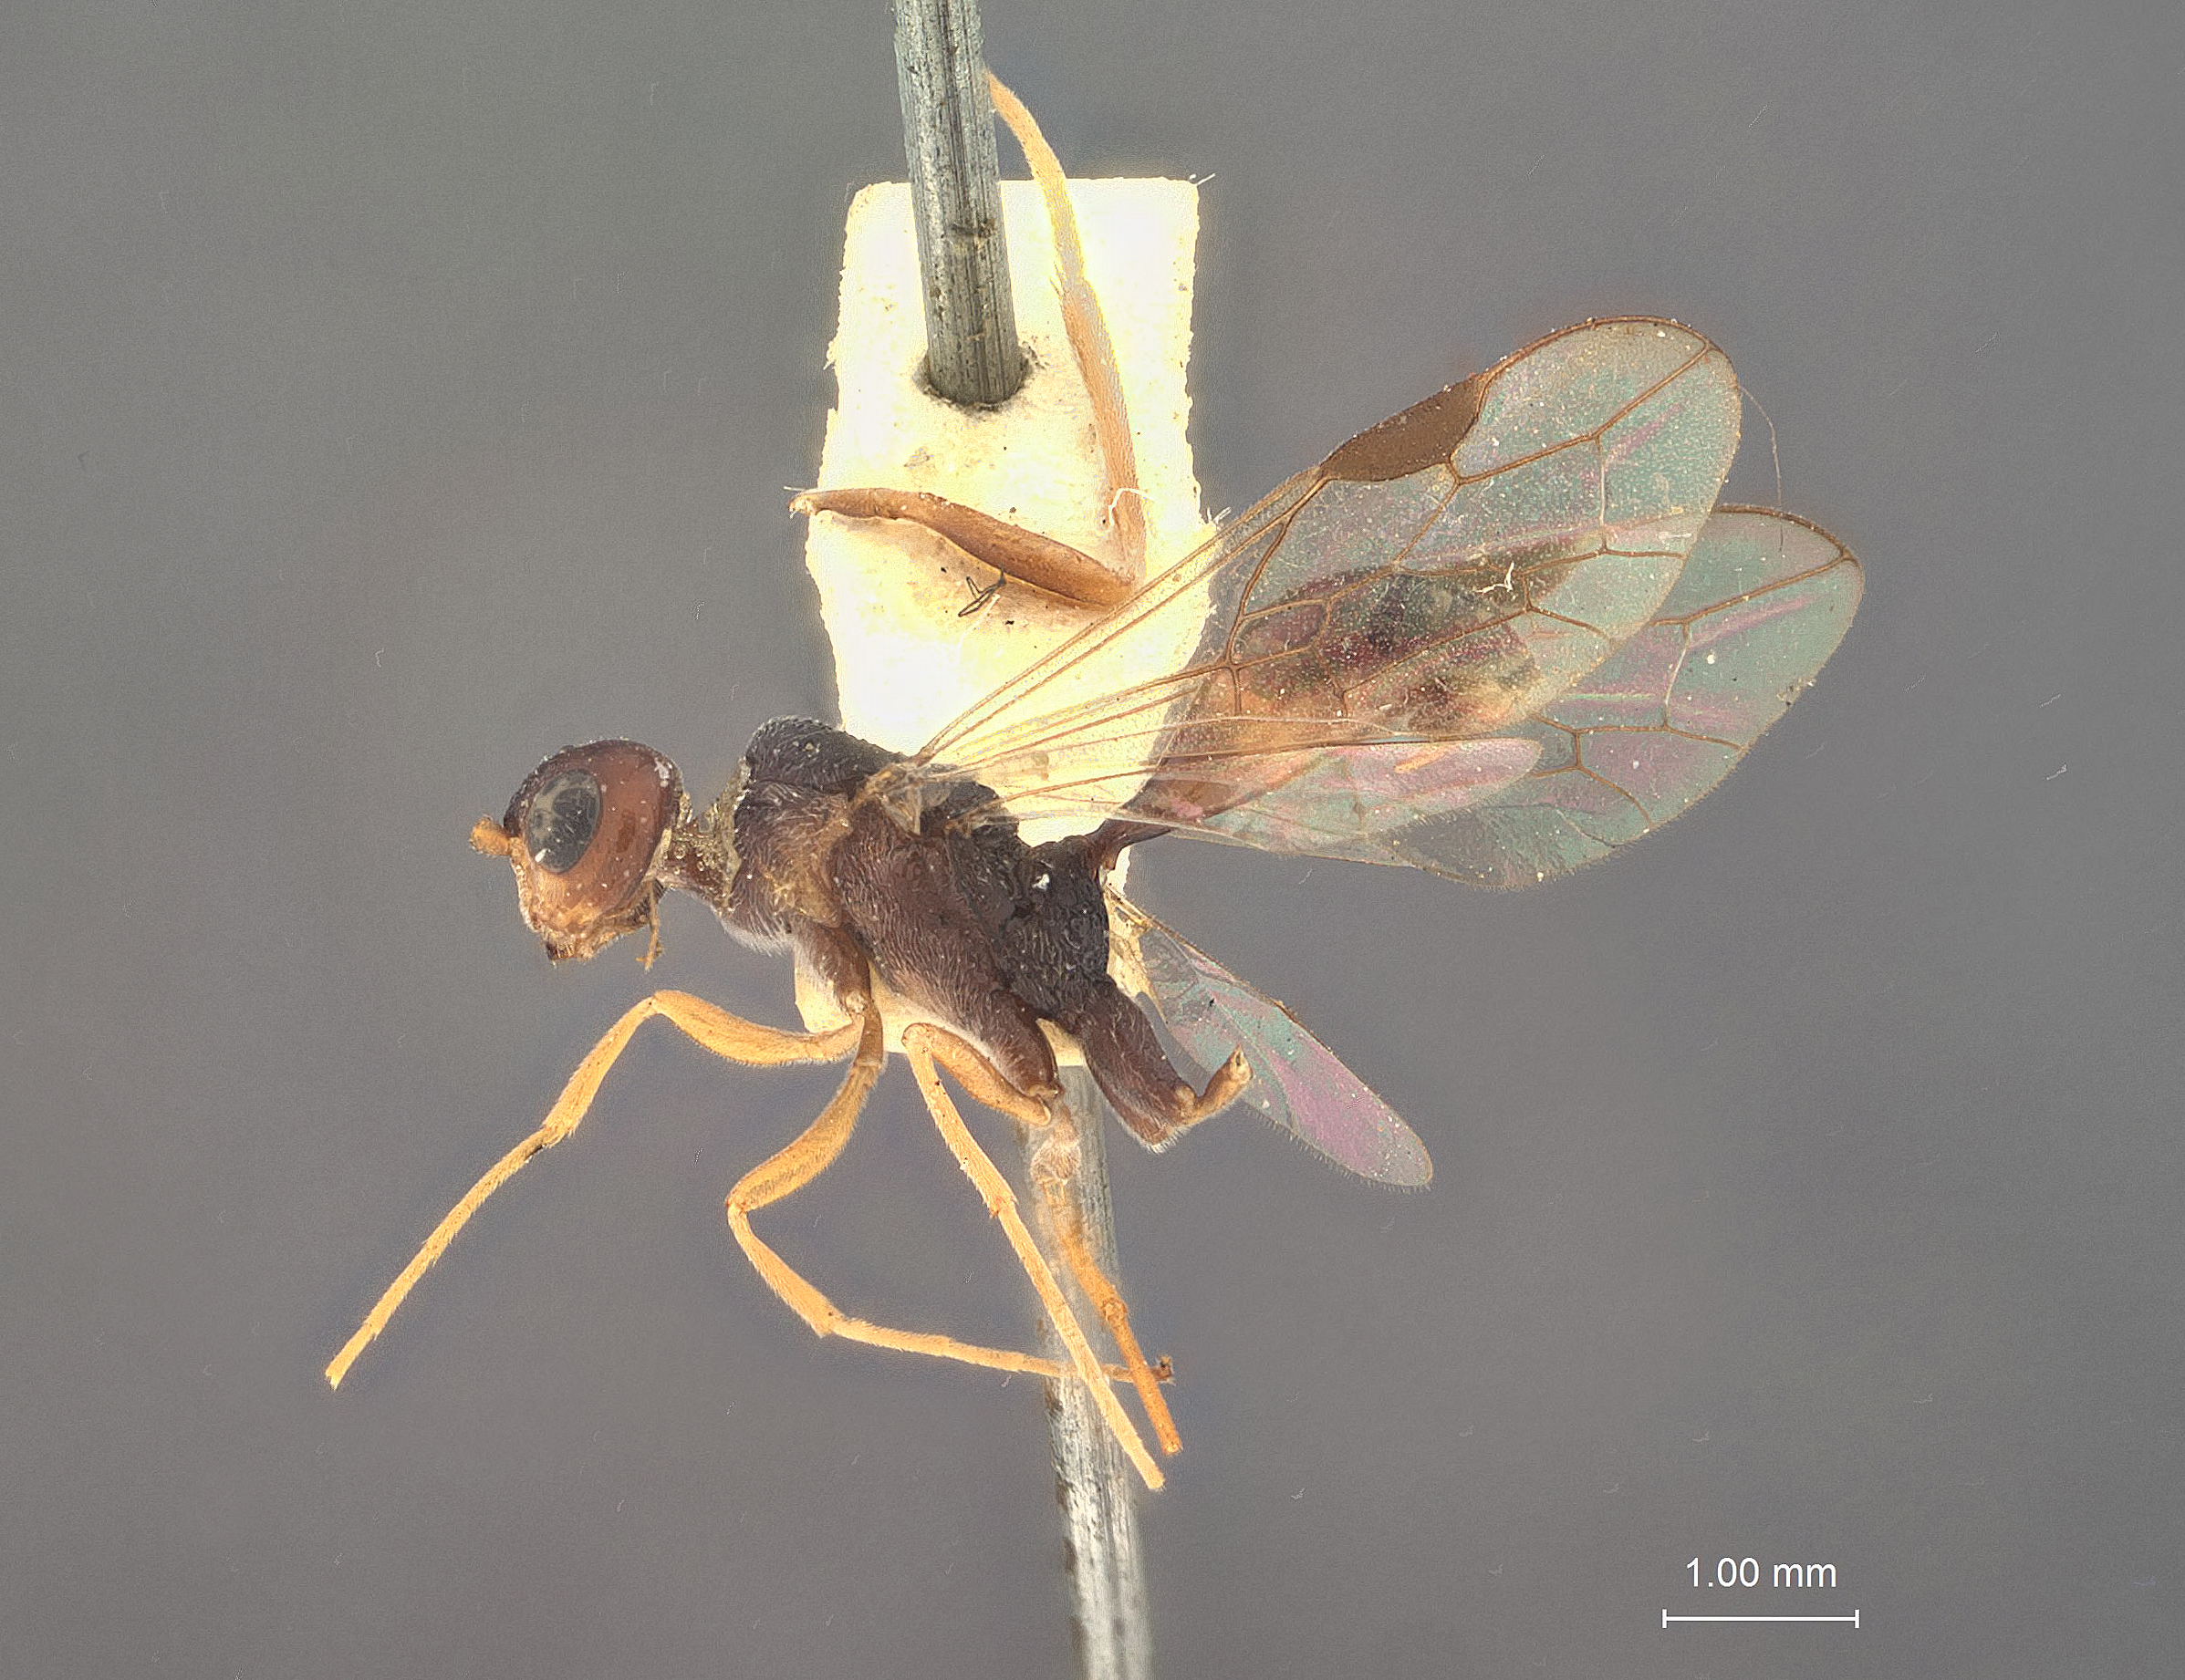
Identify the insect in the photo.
Pammegischia weedi
